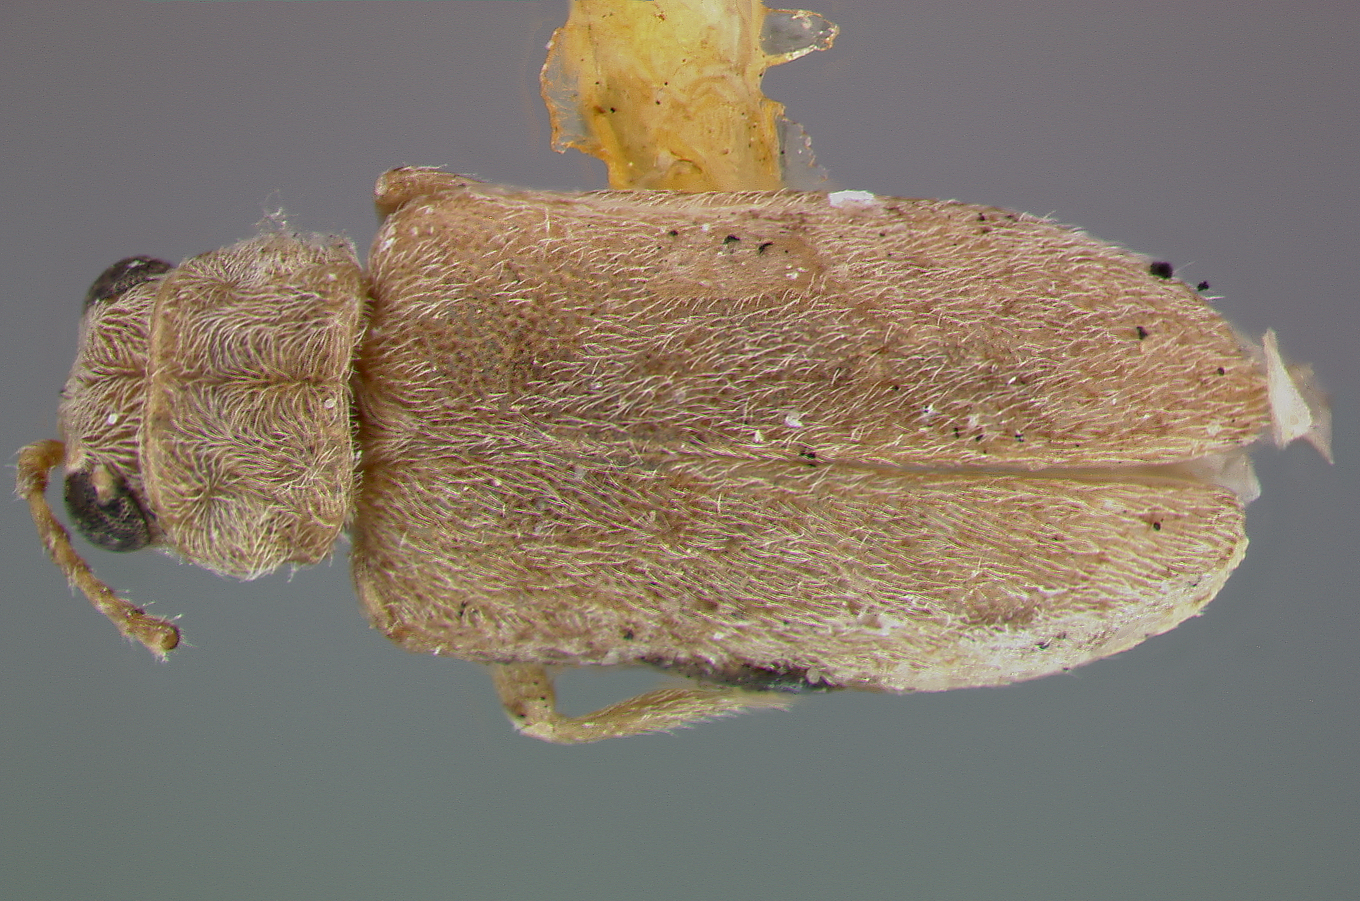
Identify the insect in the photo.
Monoxia minuta
